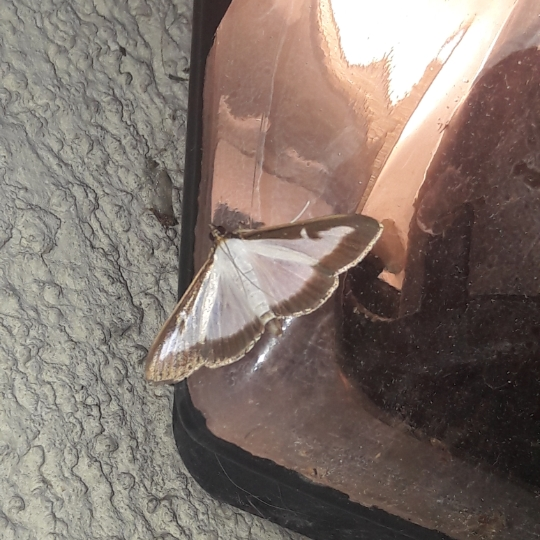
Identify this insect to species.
Cydalima perspectalis
